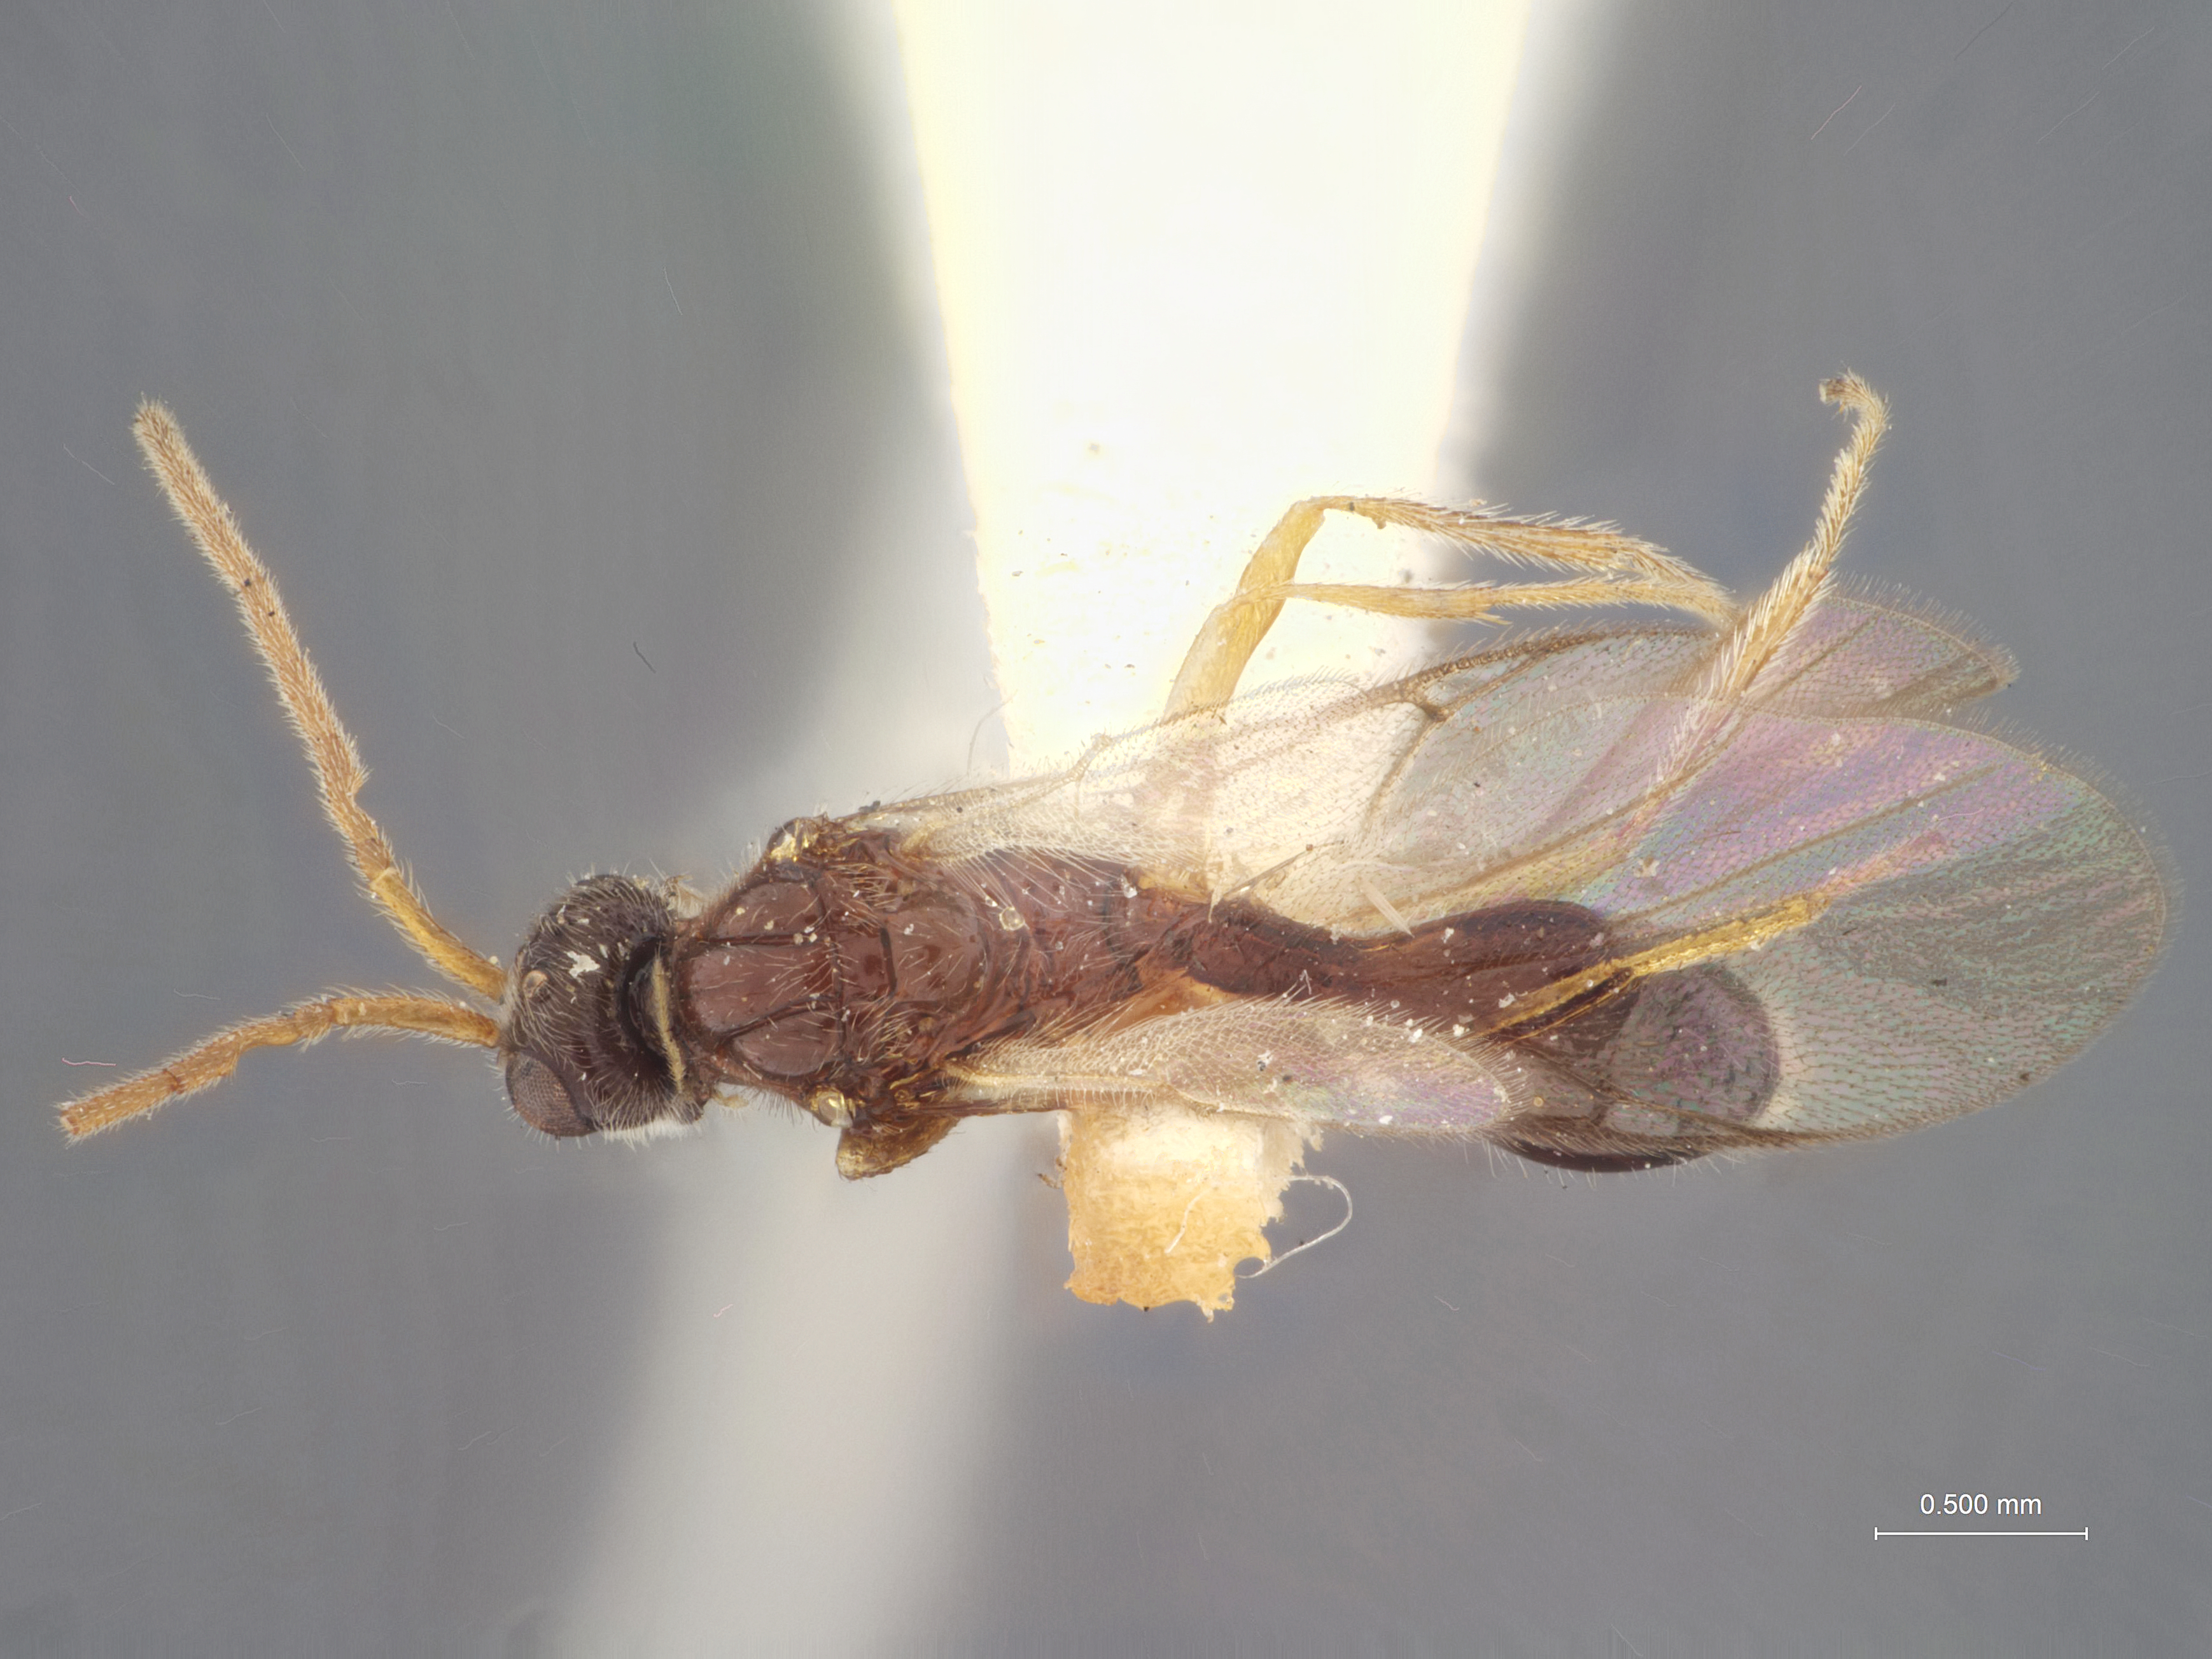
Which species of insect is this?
Zelotypa ruficornis
